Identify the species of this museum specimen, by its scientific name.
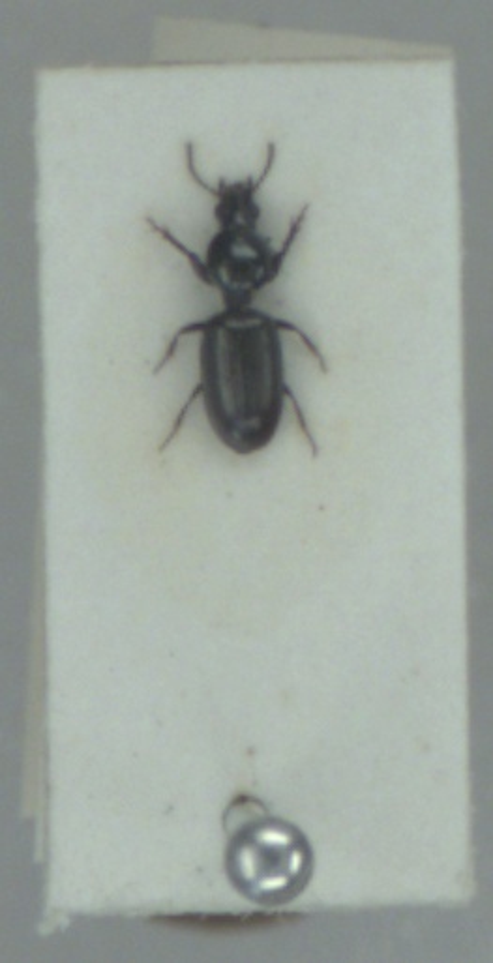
Dyschirius salinus
